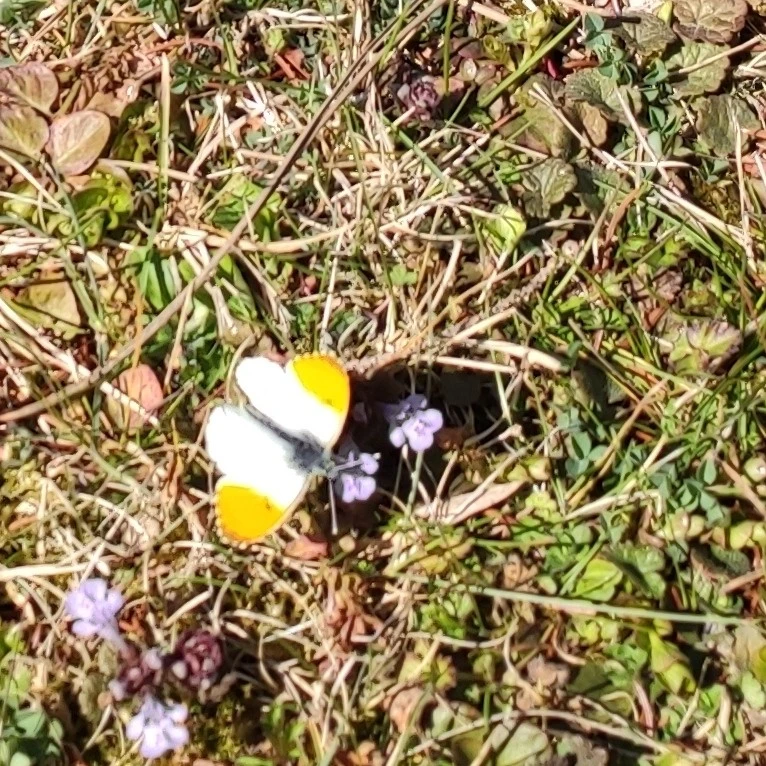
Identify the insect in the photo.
Anthocharis cardamines
